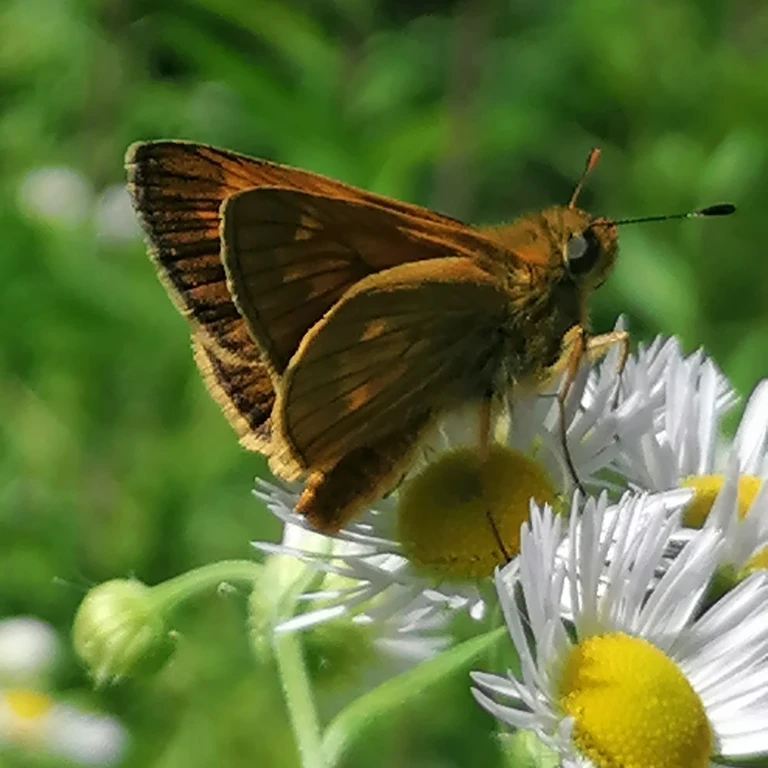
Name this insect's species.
Ochlodes sylvanus (also Ochlodes venata)
